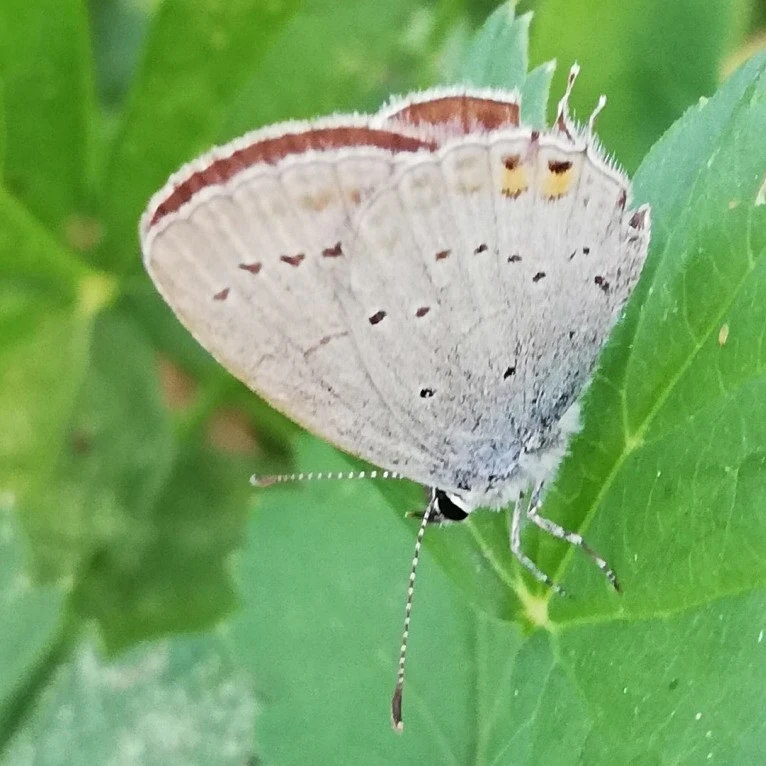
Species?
Cupido argiades (also Elkalyce argiades)
